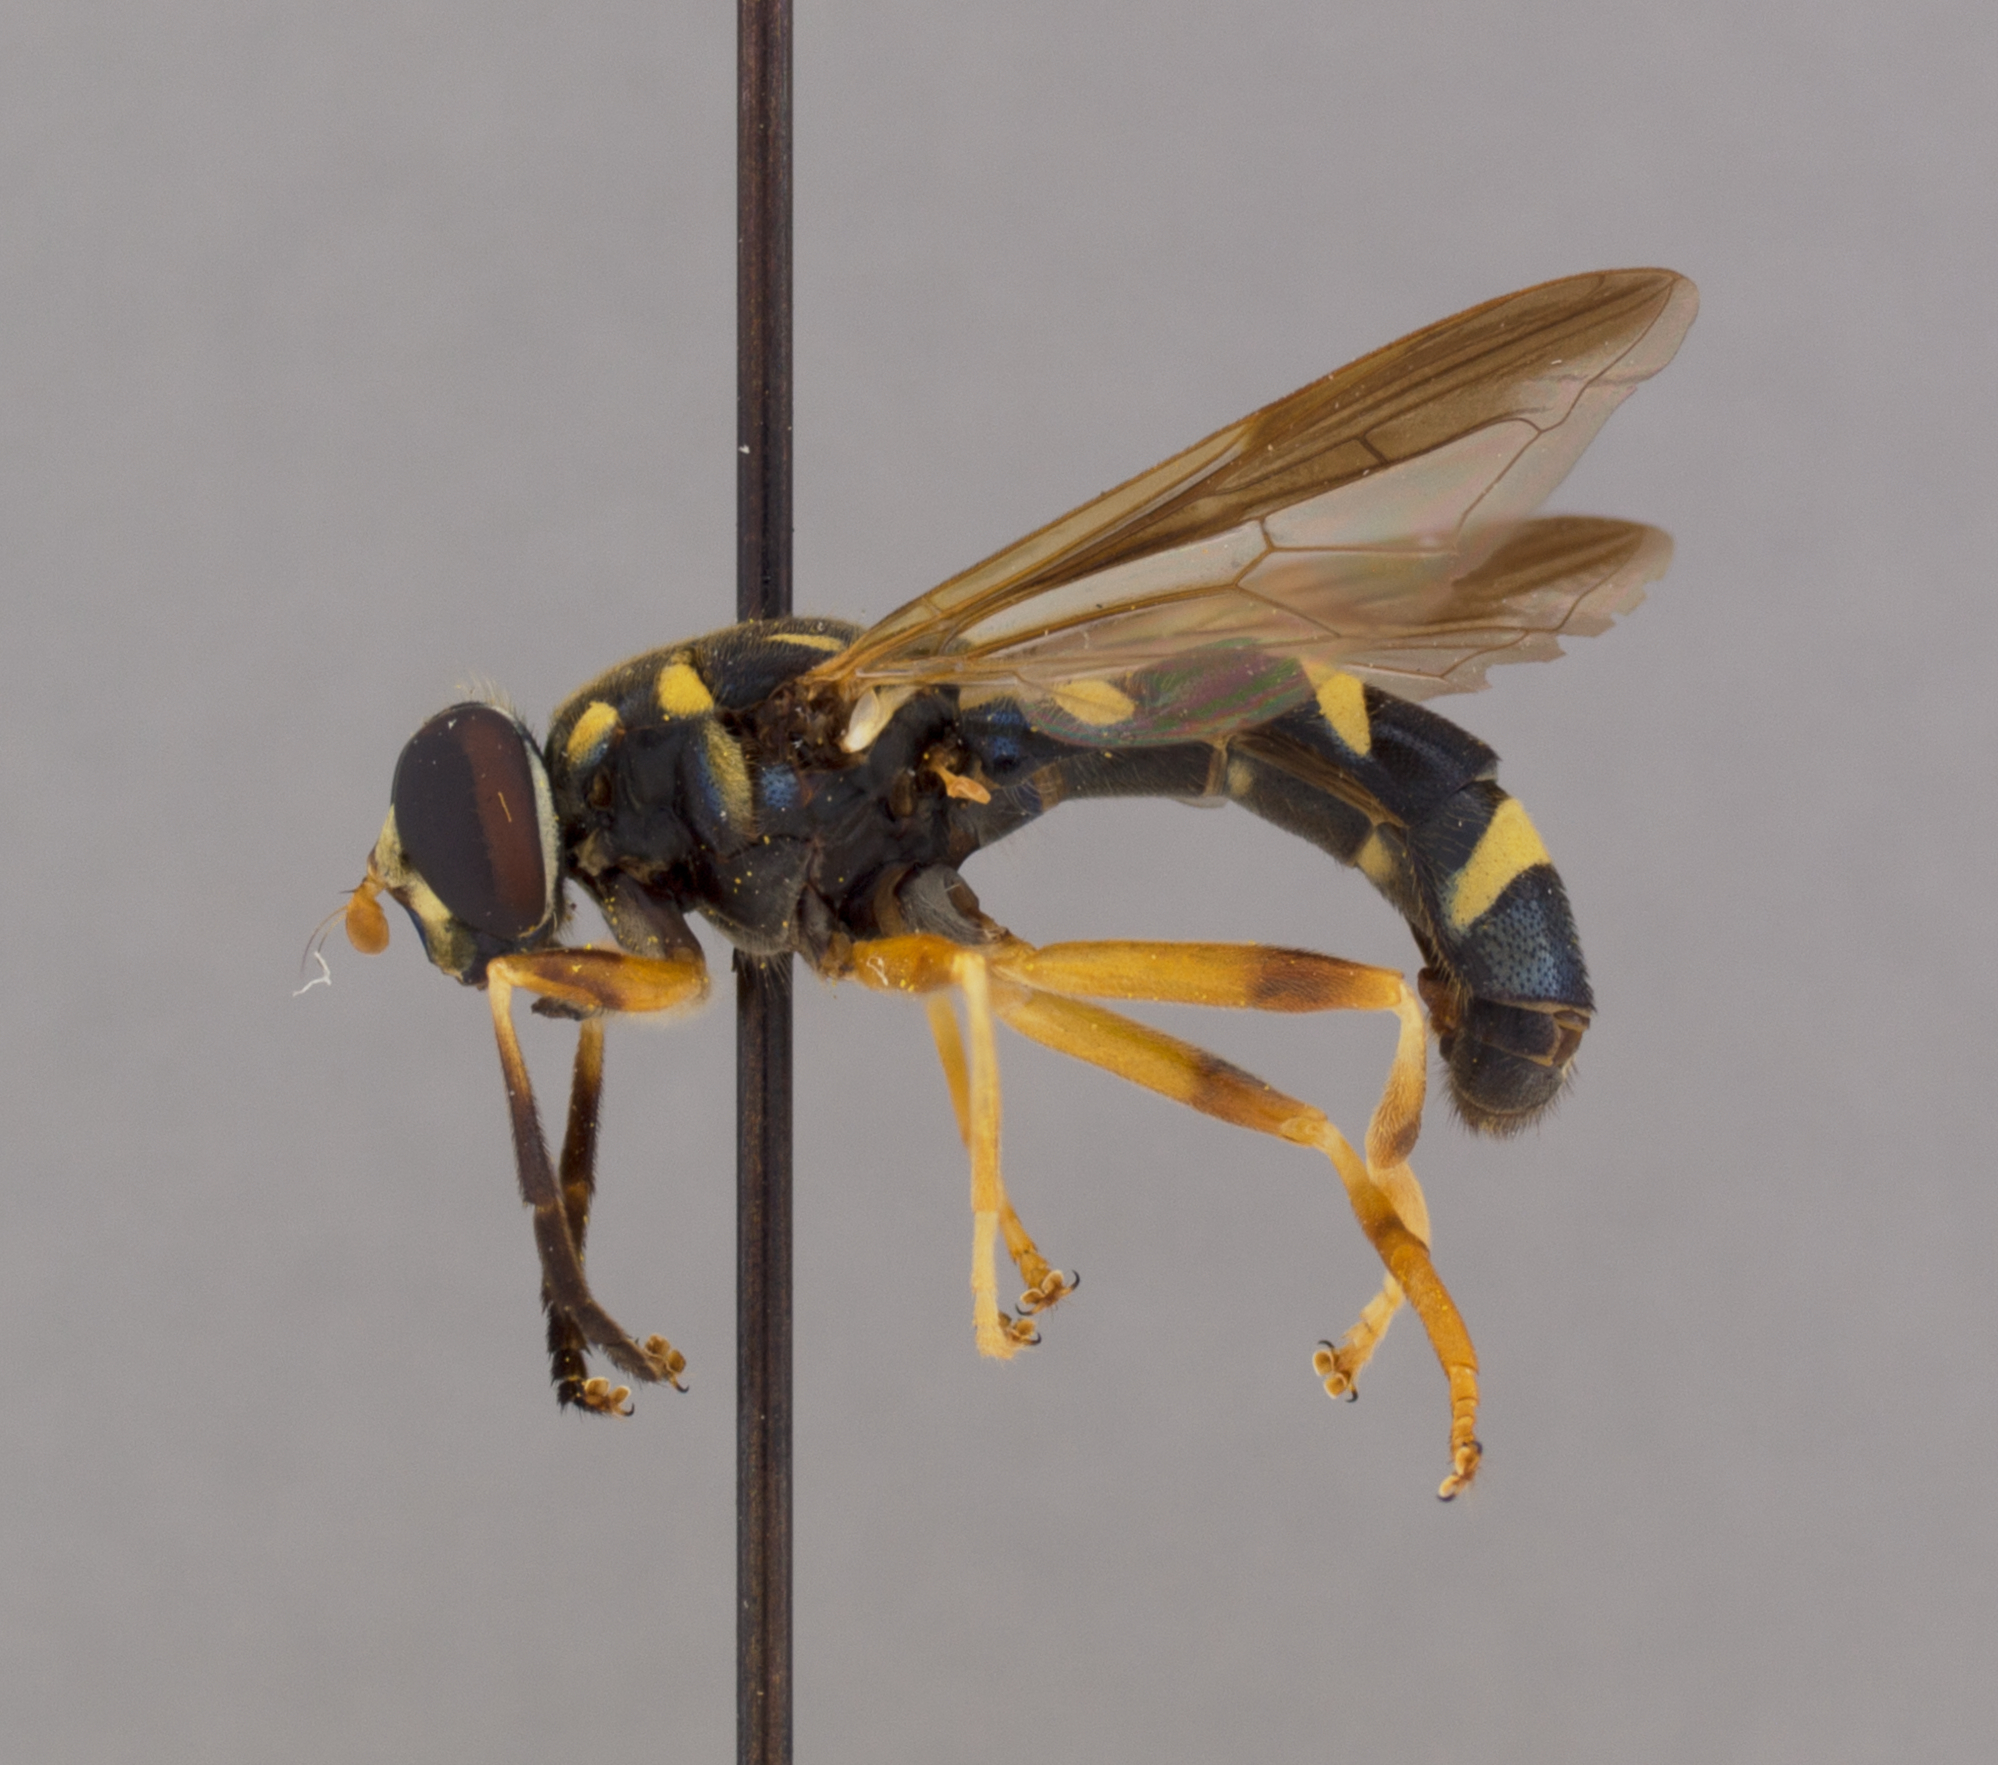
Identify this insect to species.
Temnostoma trifasciatum
